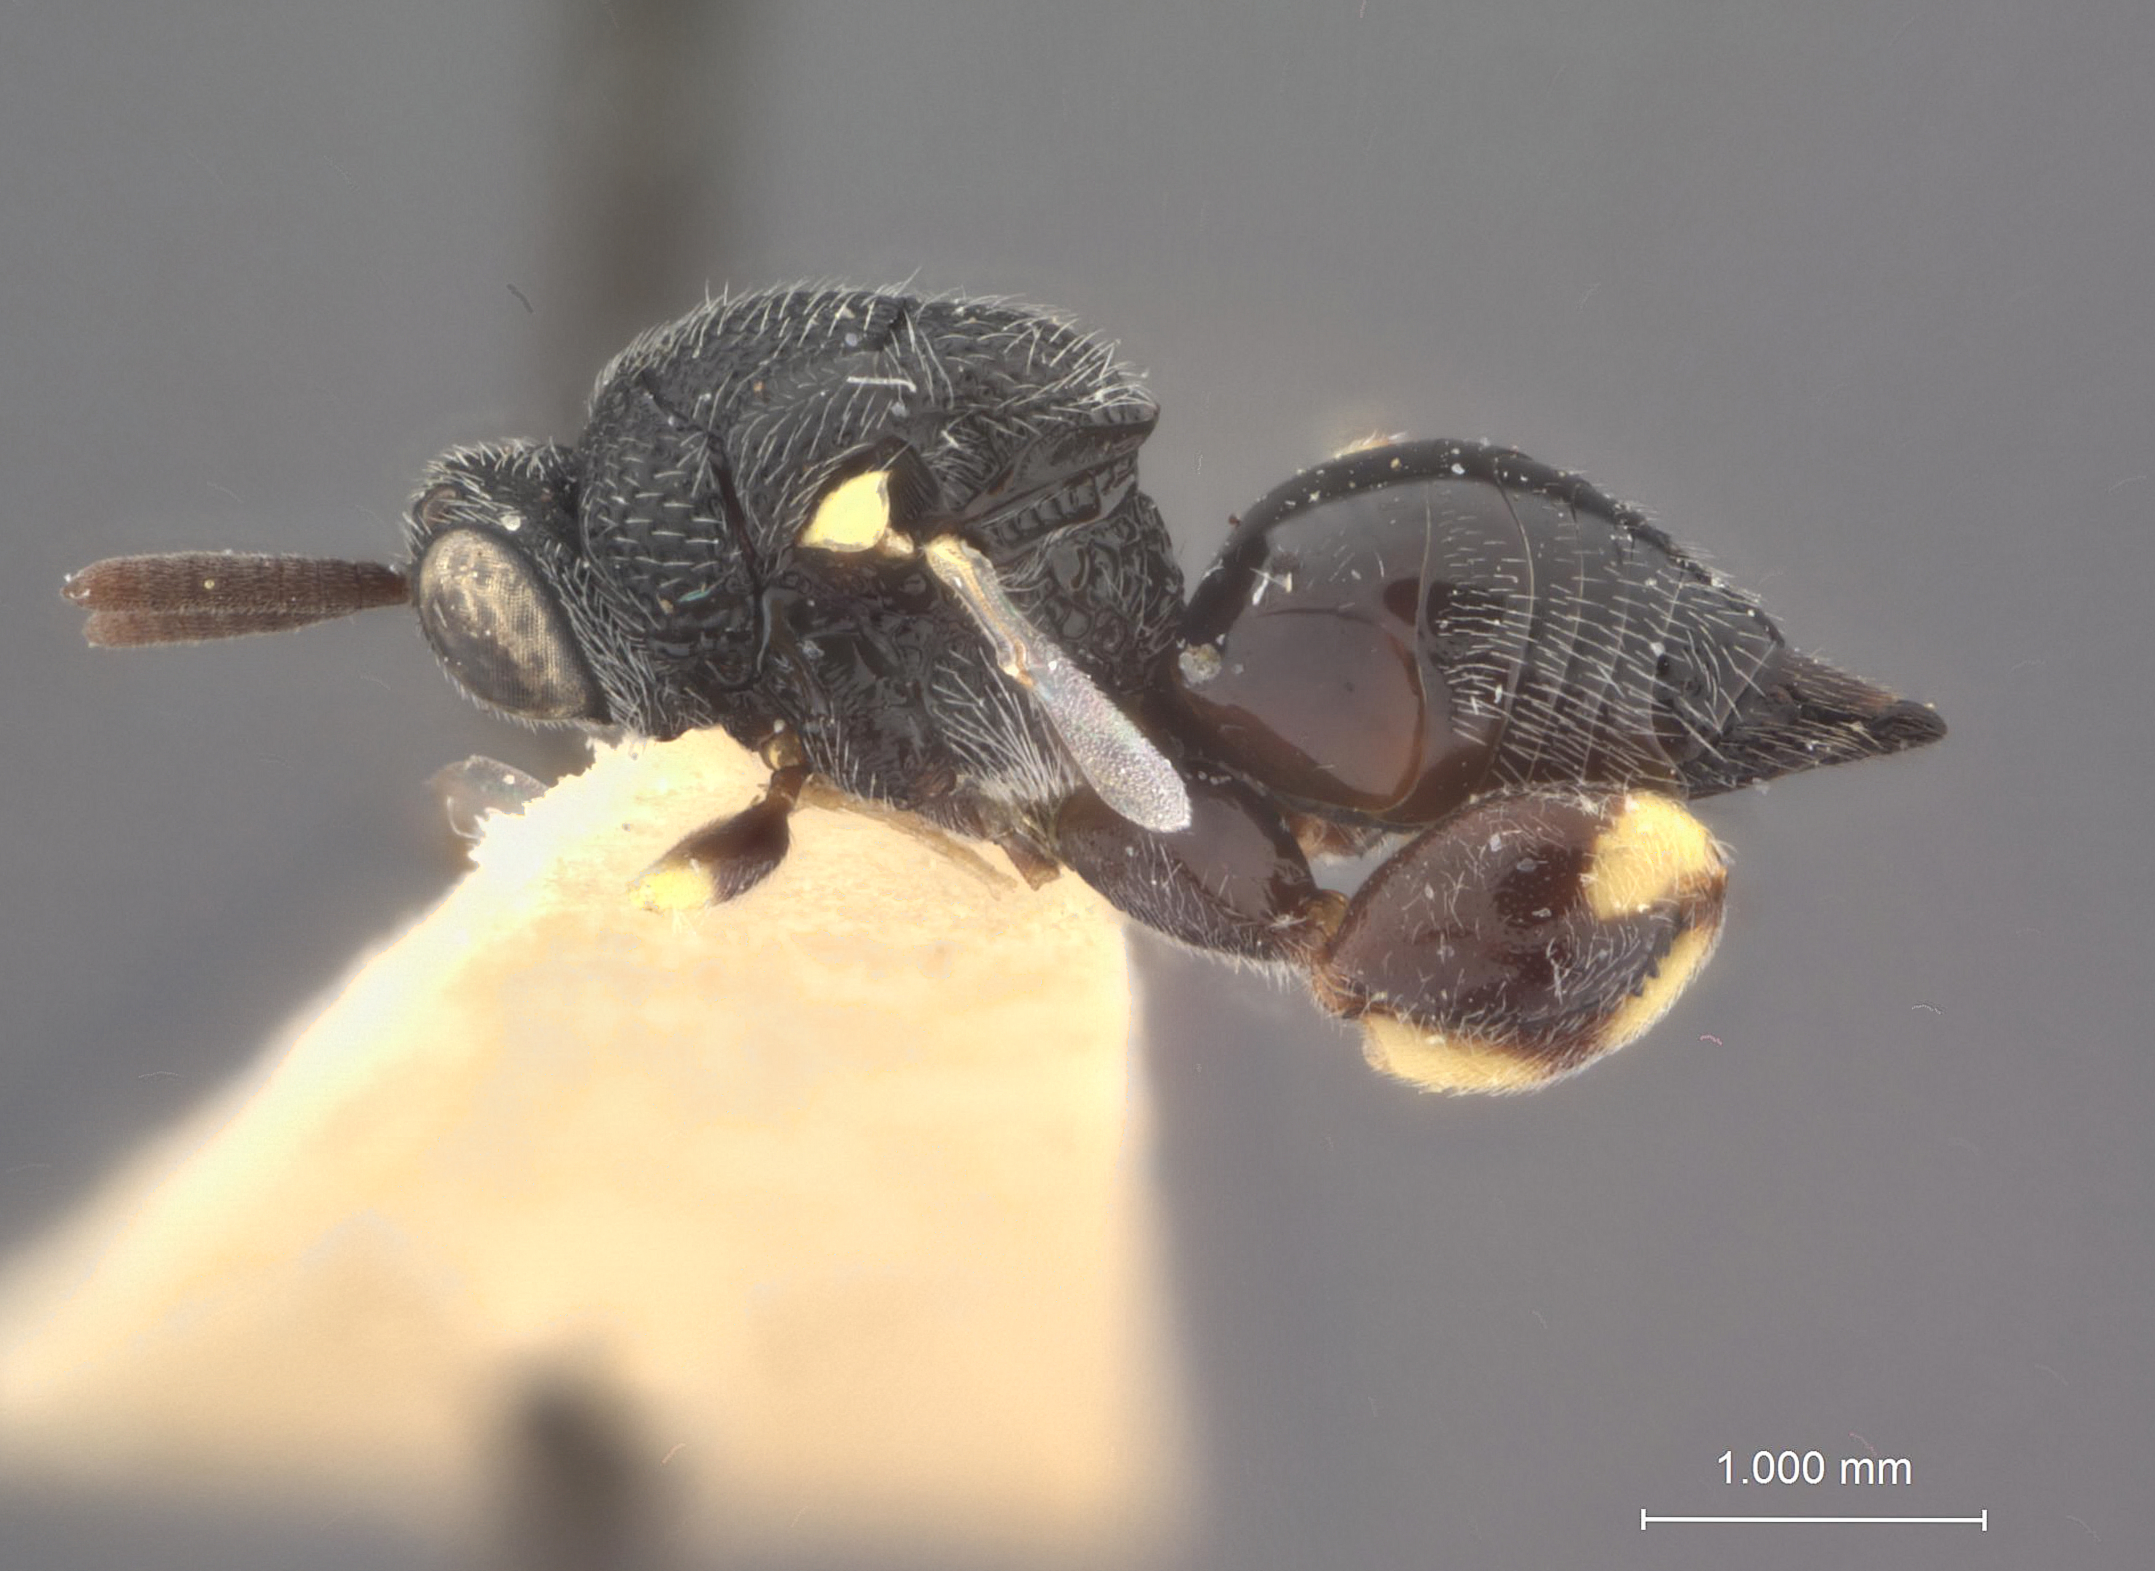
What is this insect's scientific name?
Brachymeria laetiliae
